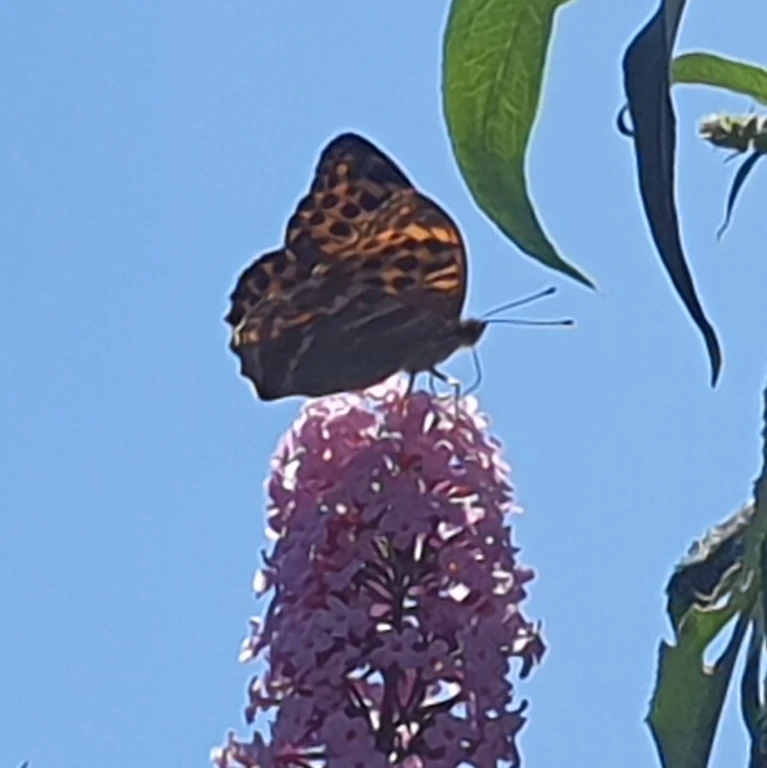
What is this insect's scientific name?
Argynnis paphia
